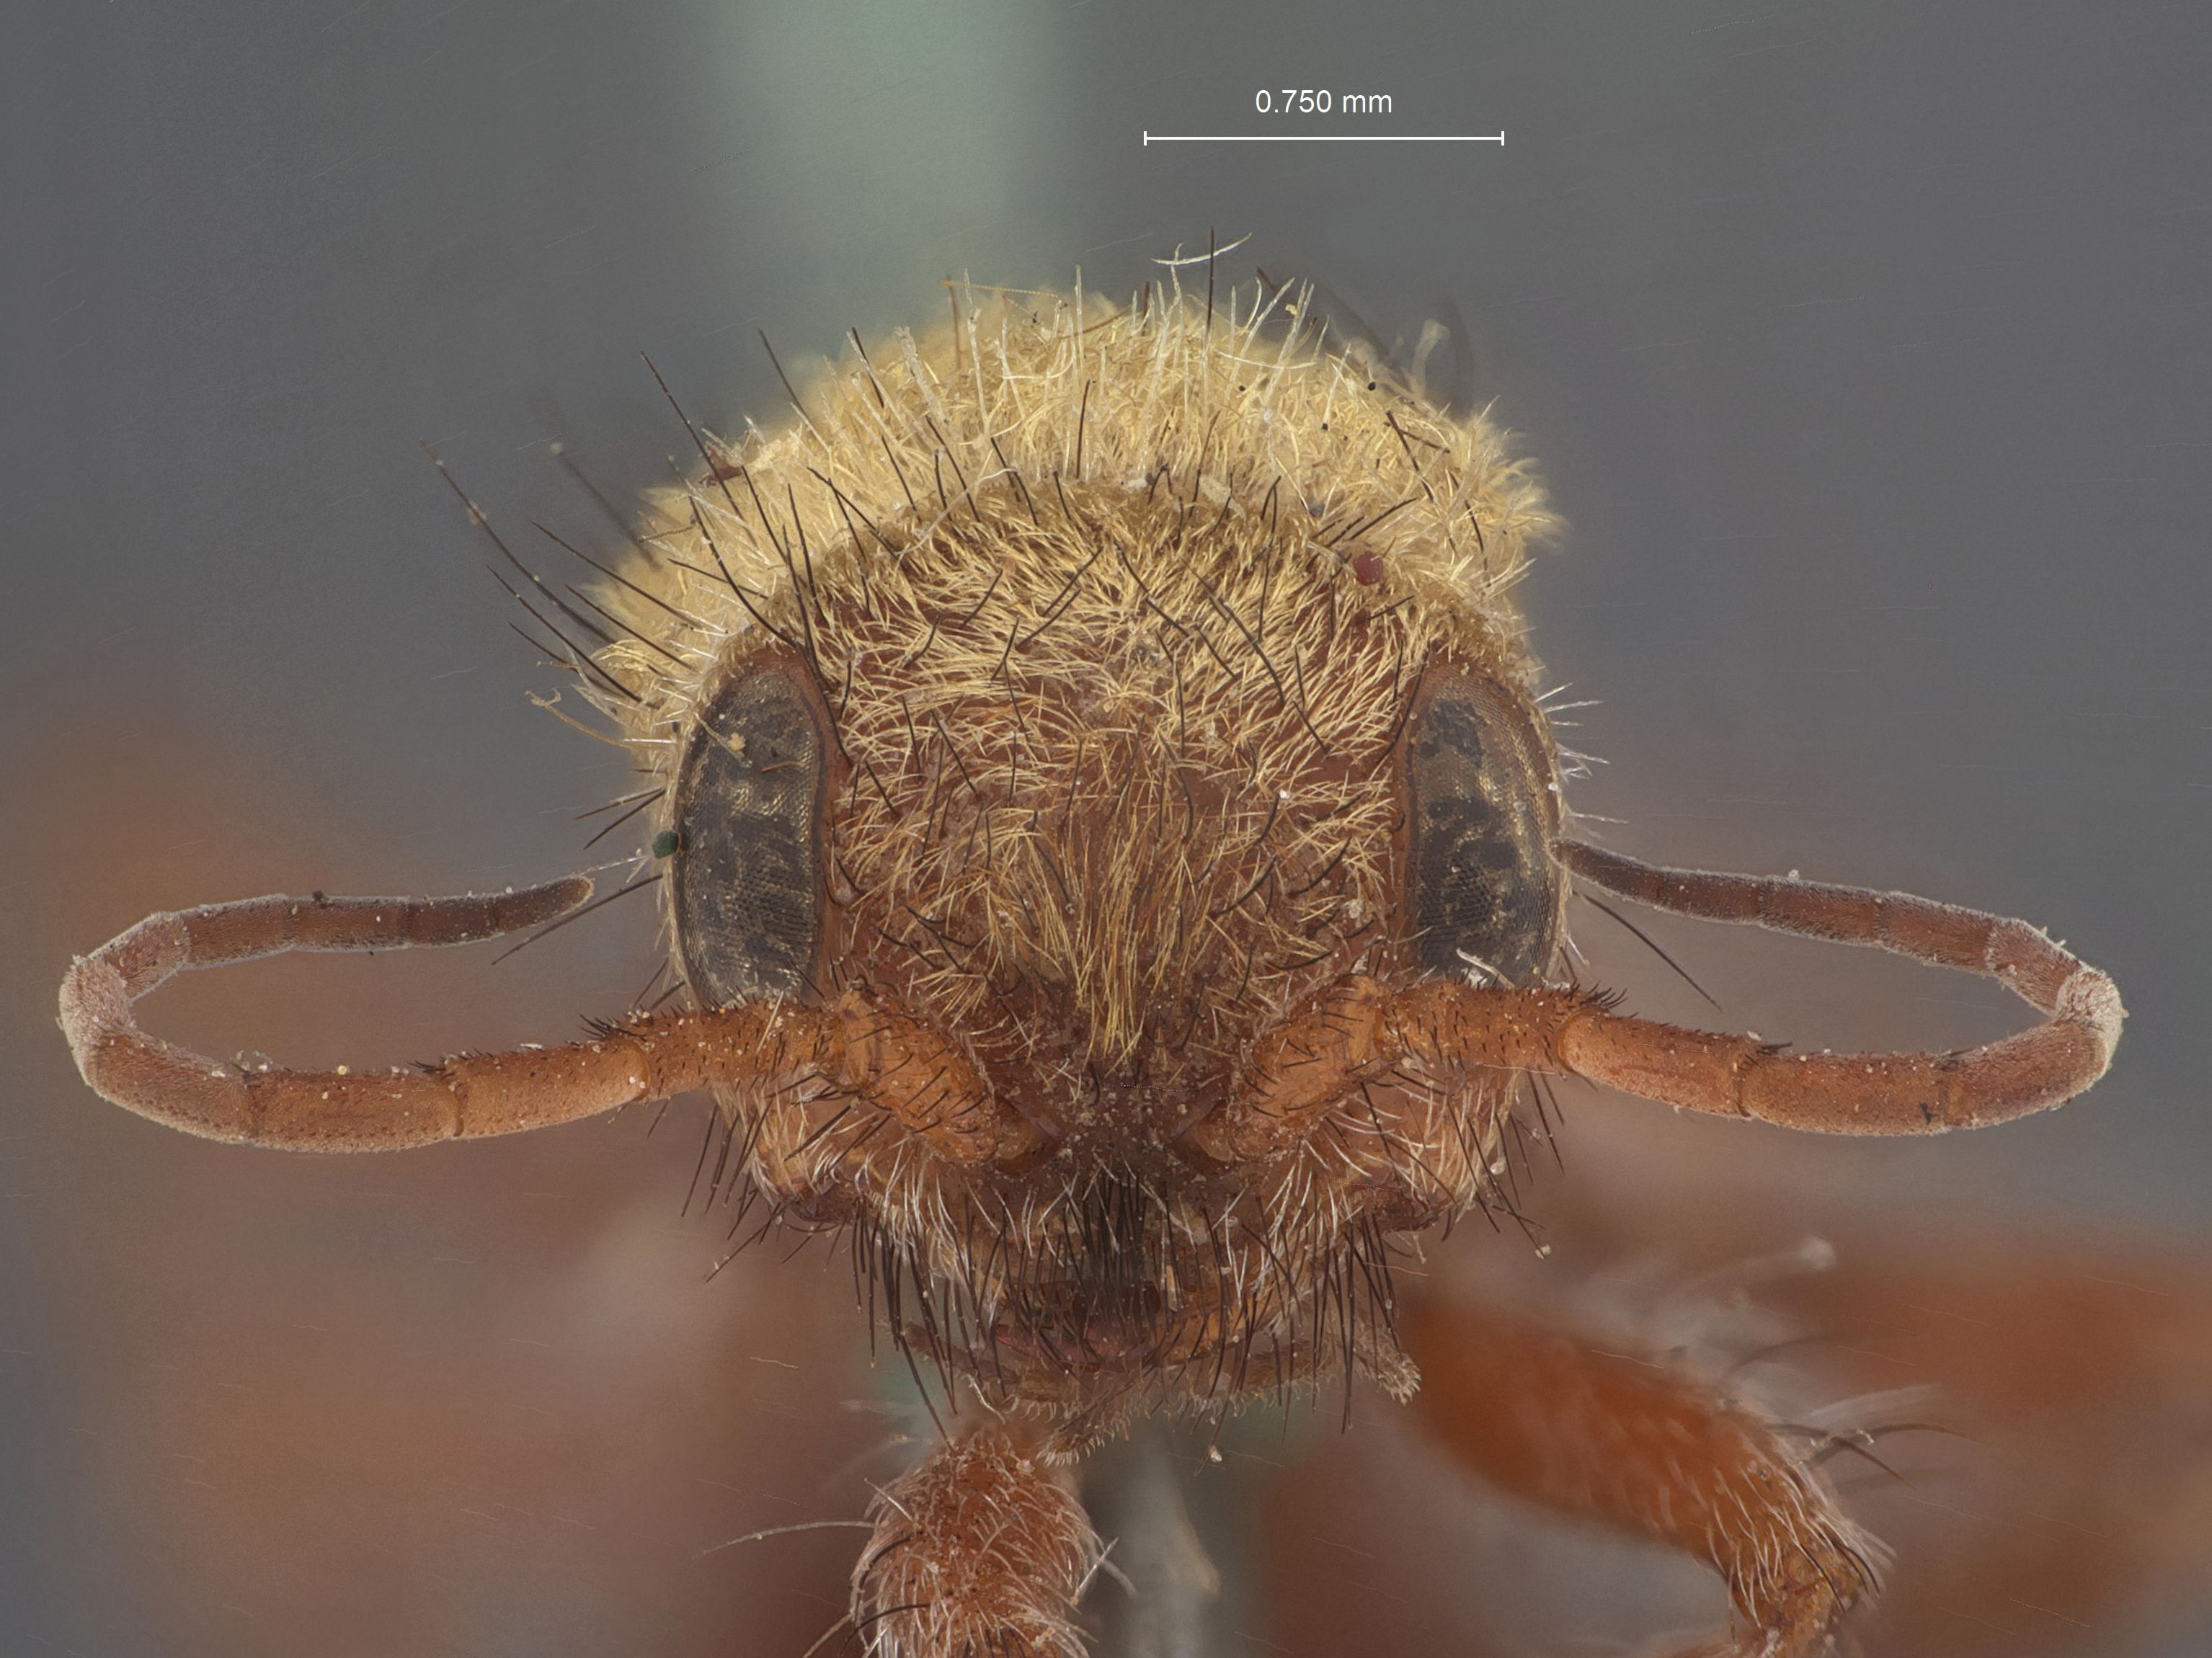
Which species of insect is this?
Chyphotes mirabilis
